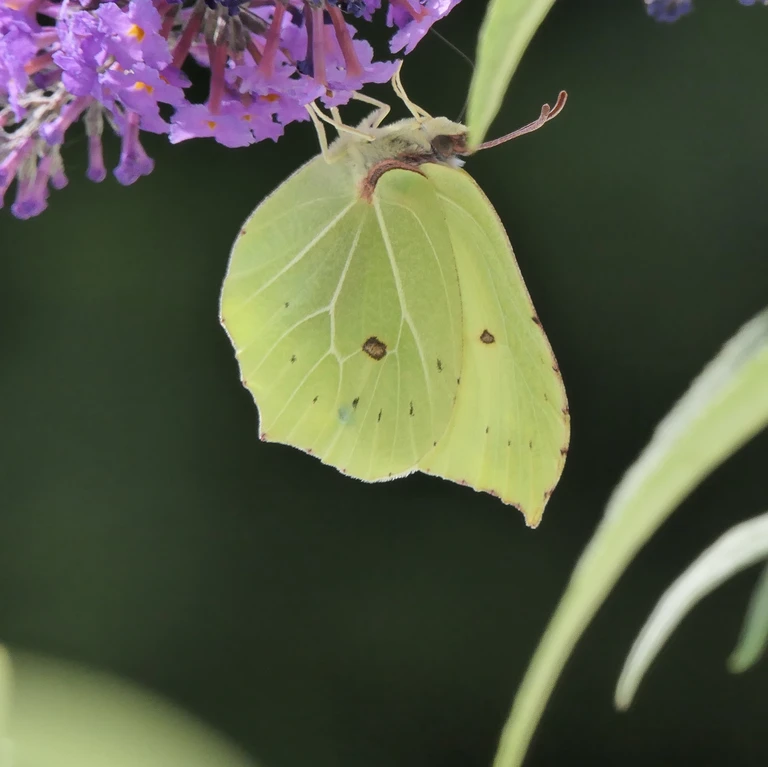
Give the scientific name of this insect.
Gonepteryx rhamni
